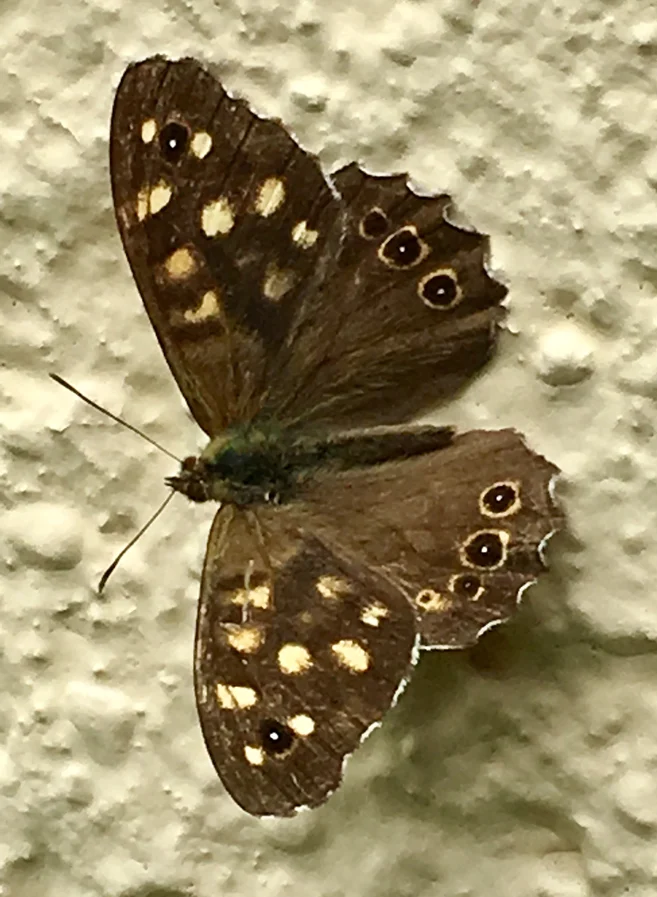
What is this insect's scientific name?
Pararge aegeria
